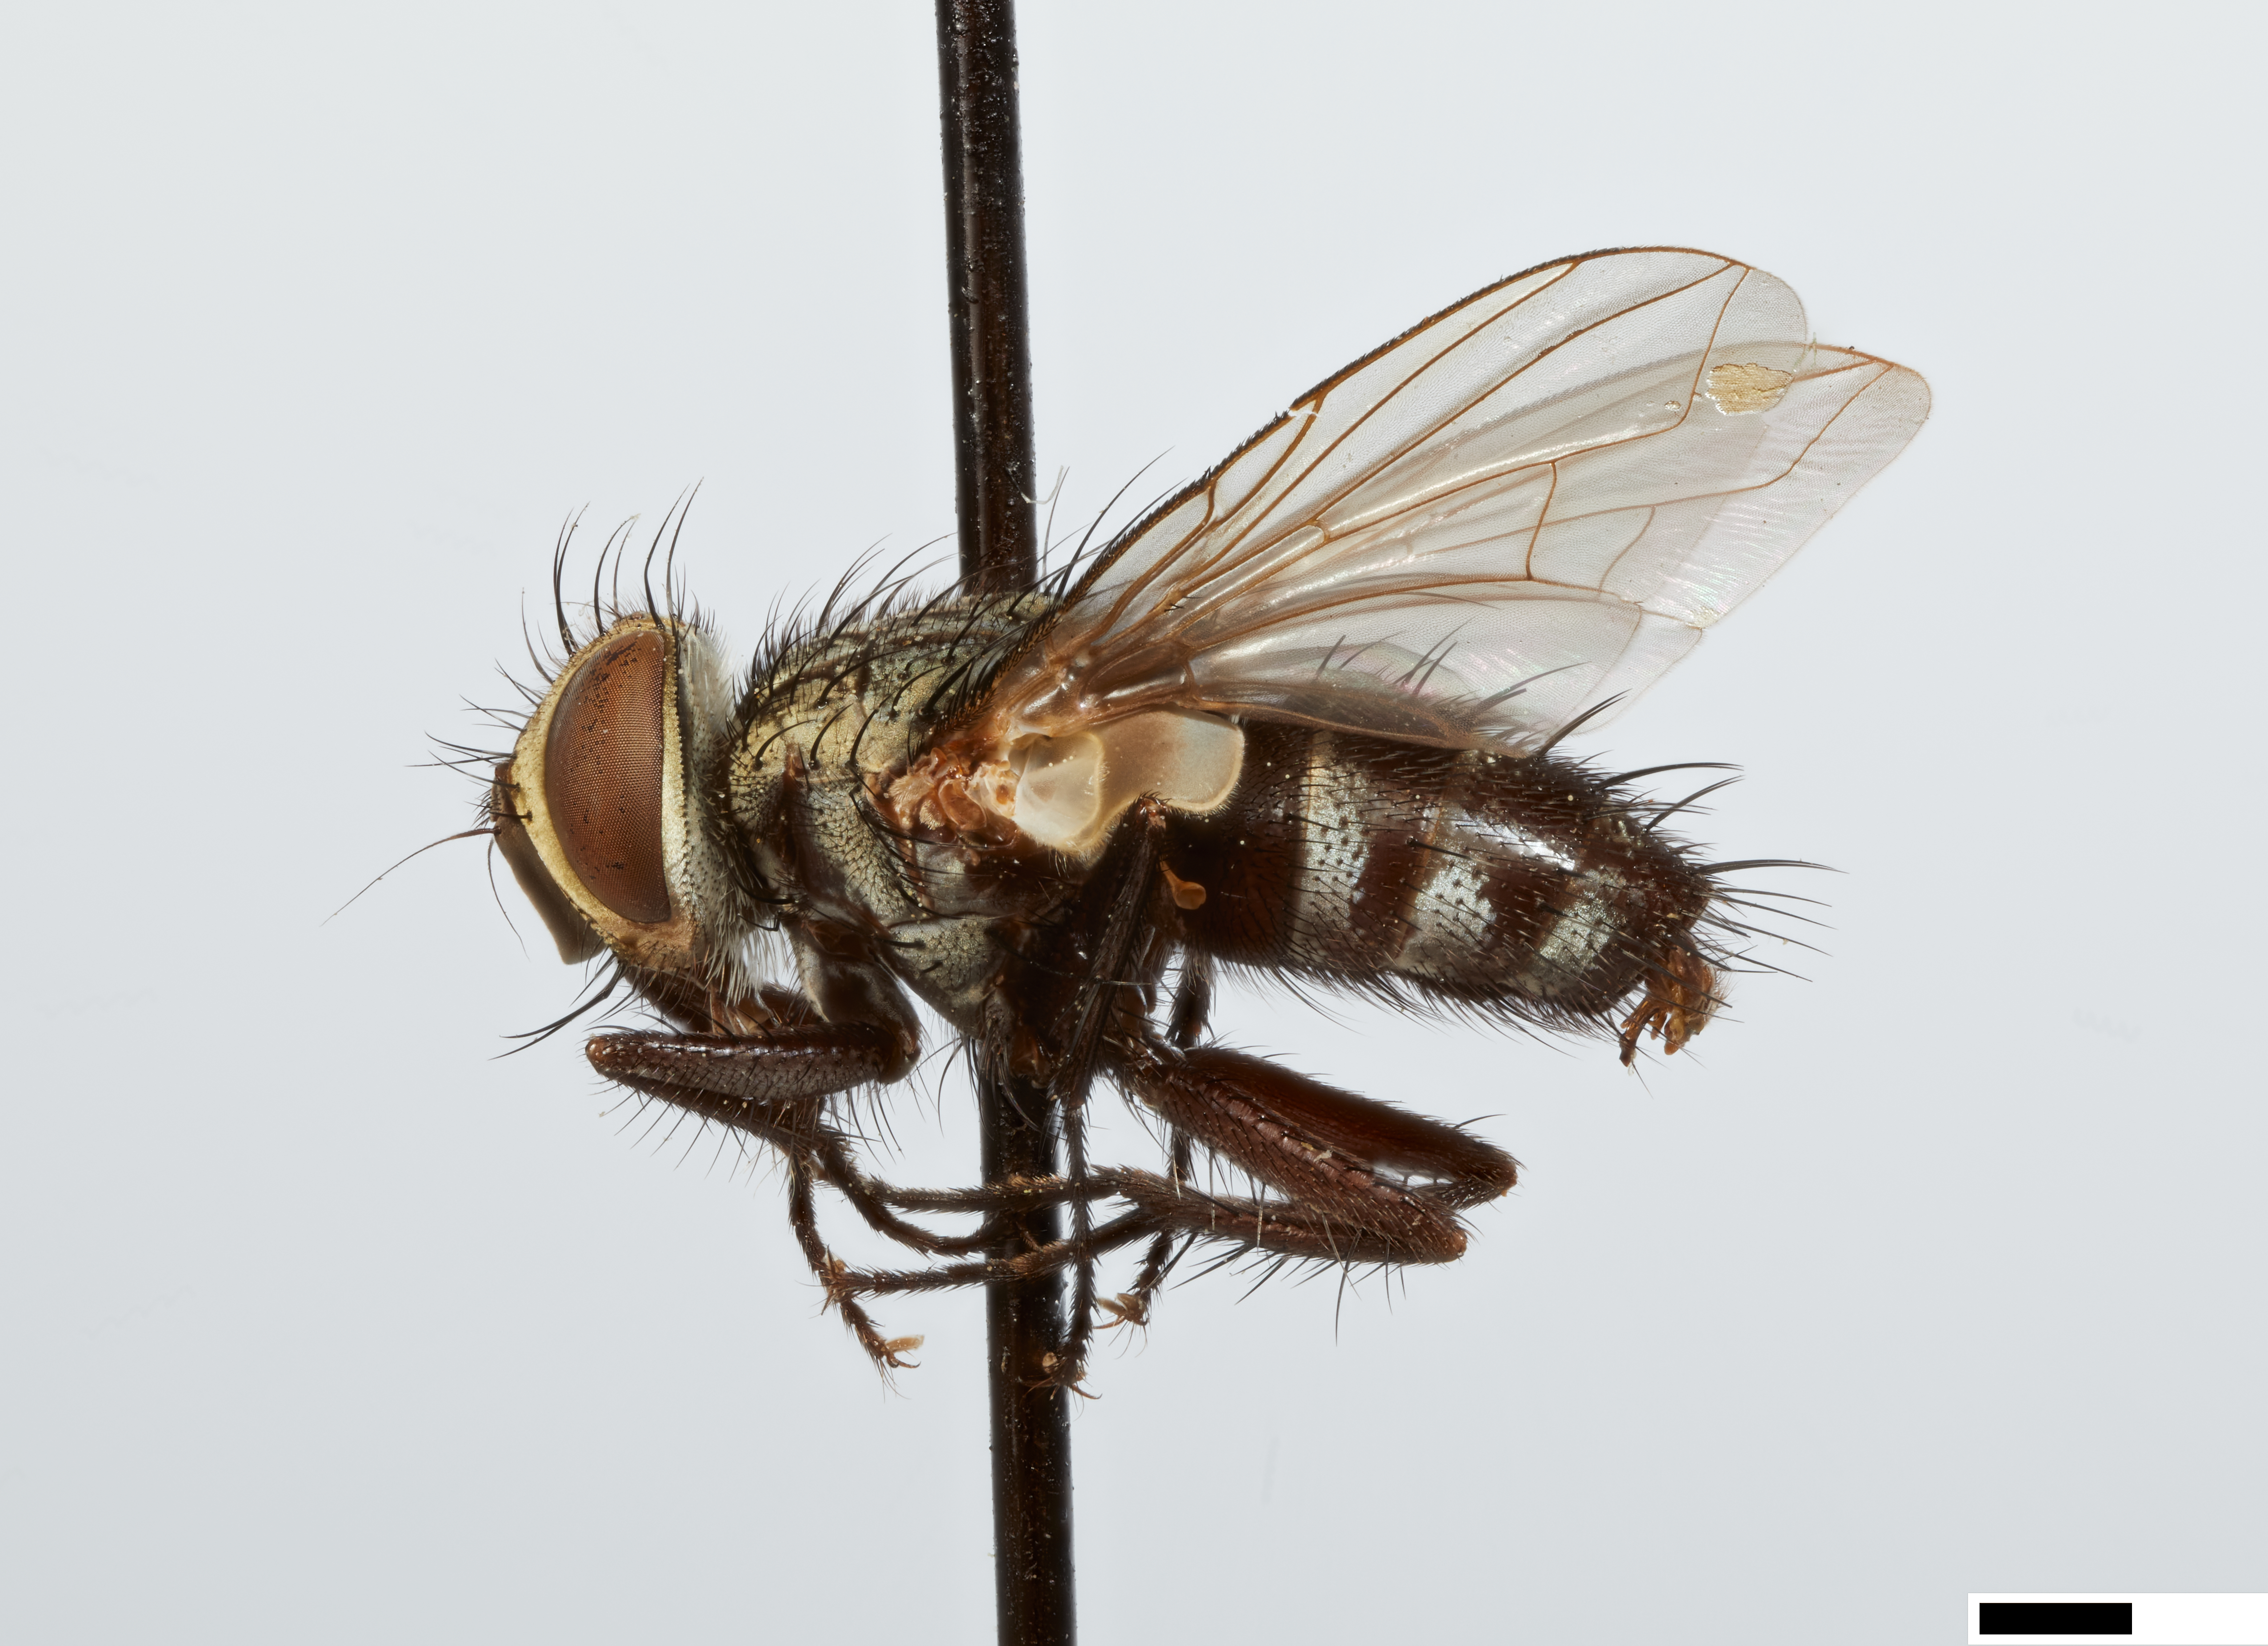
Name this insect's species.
Xiphomyia auriceps
